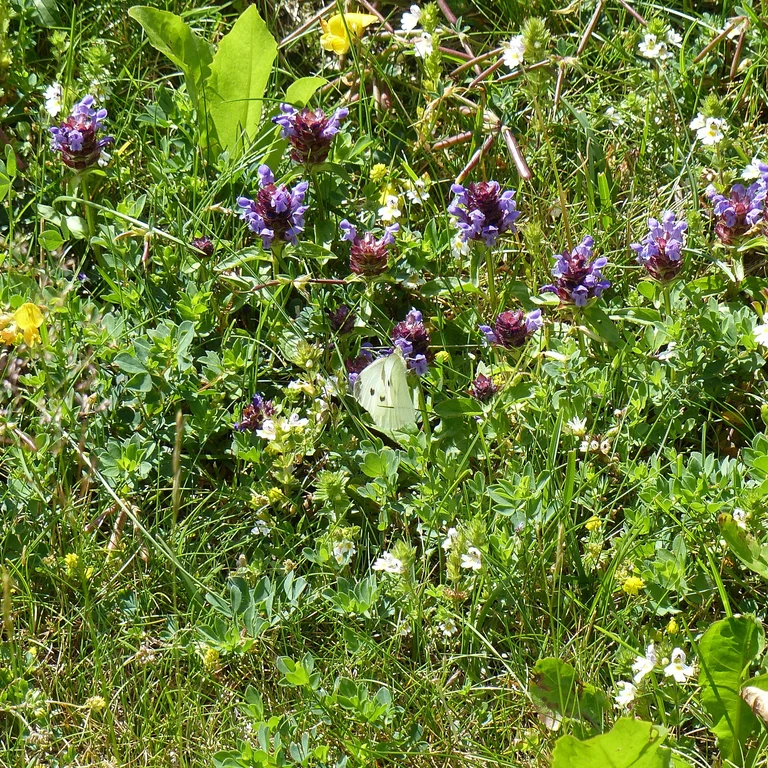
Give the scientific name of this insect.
Pieris rapae
